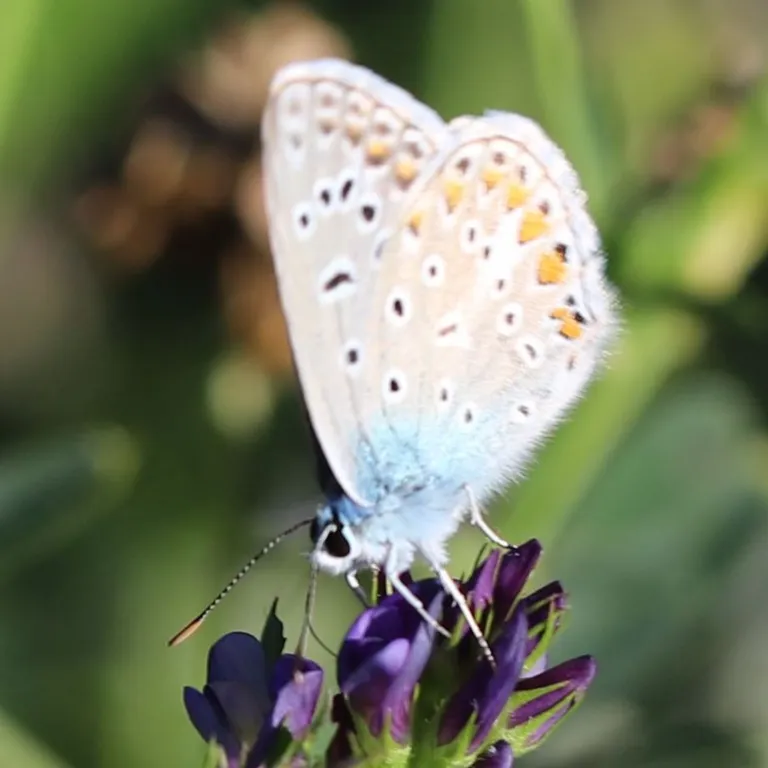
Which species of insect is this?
Polyommatus icarus
